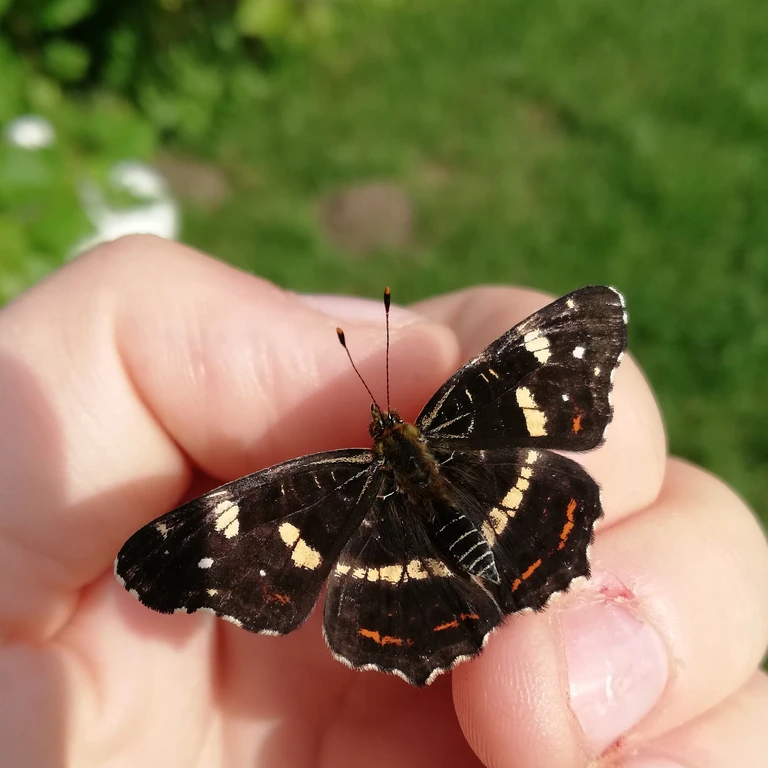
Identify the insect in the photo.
Araschnia levana
